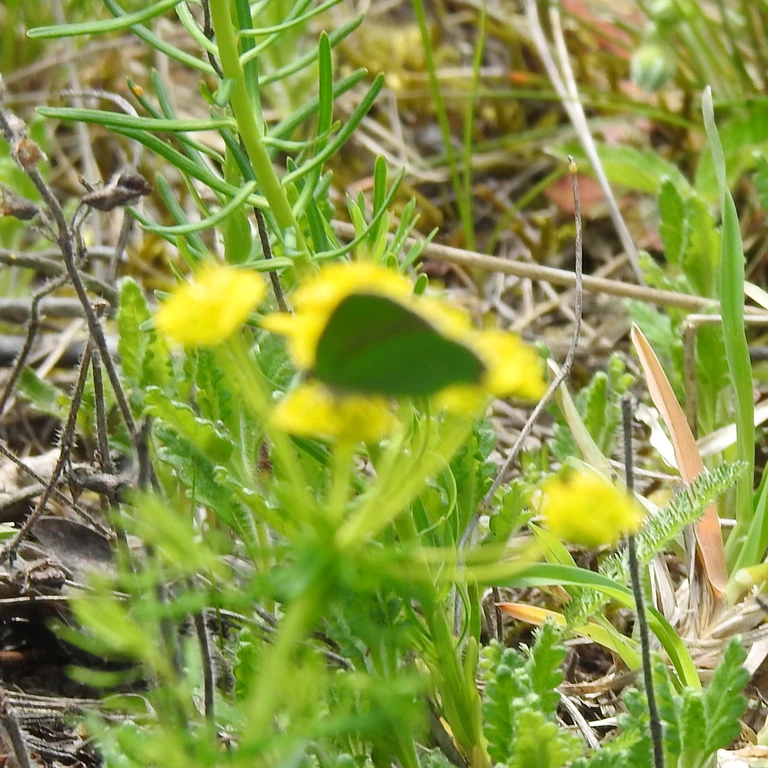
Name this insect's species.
Callophrys rubi
